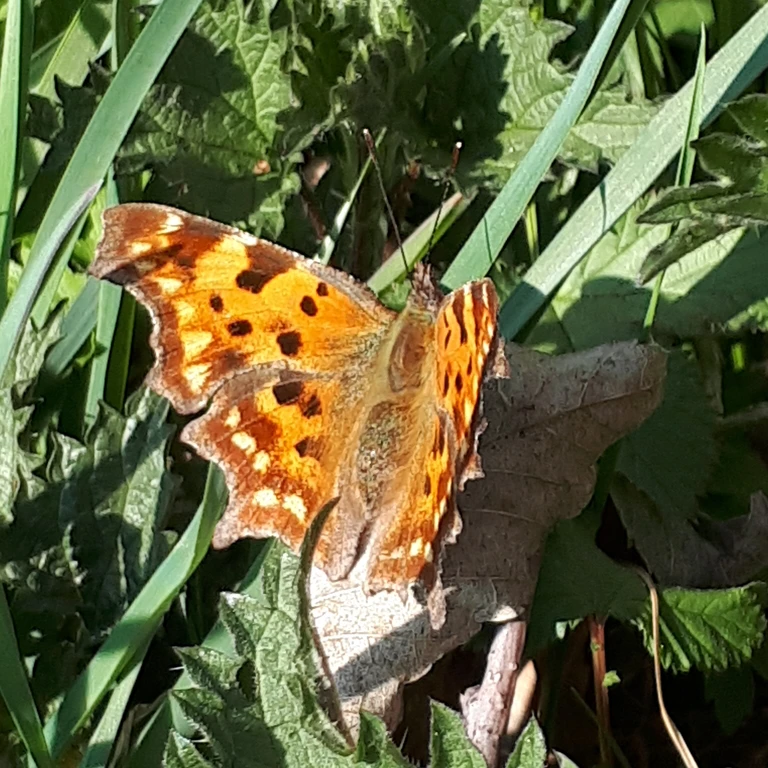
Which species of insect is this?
Polygonia c-album
